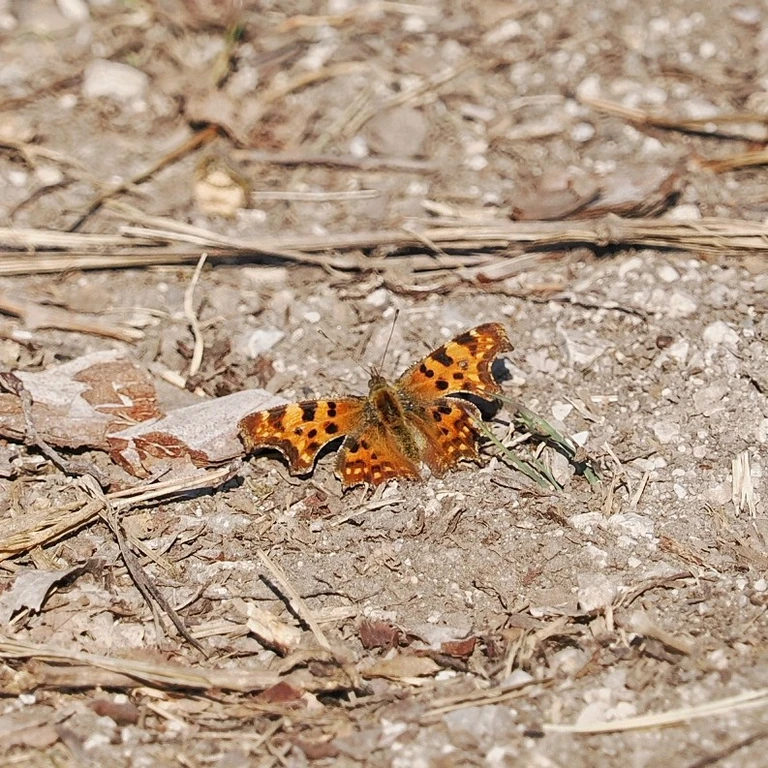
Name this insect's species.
Polygonia c-album
